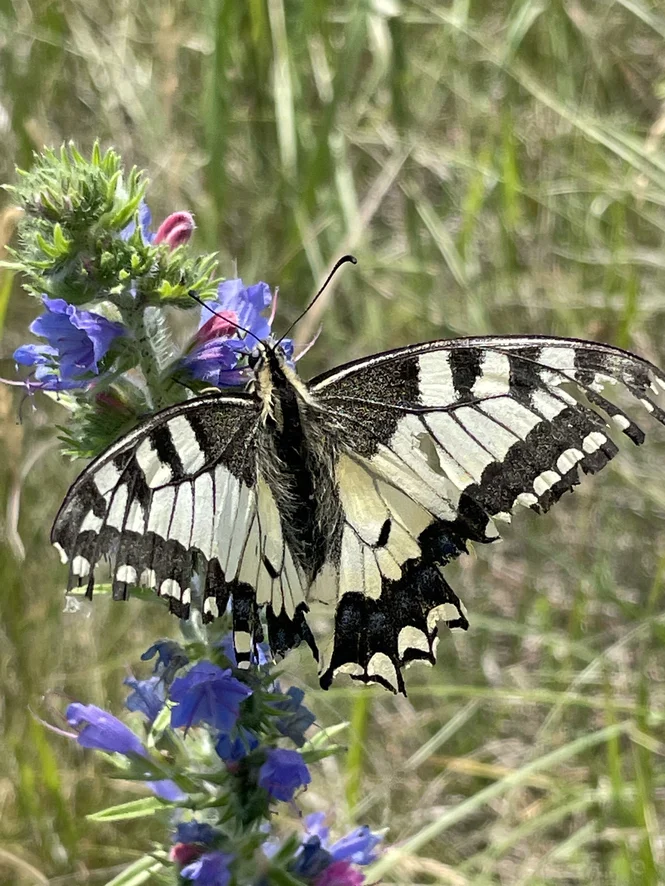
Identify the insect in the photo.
Papilio machaon
